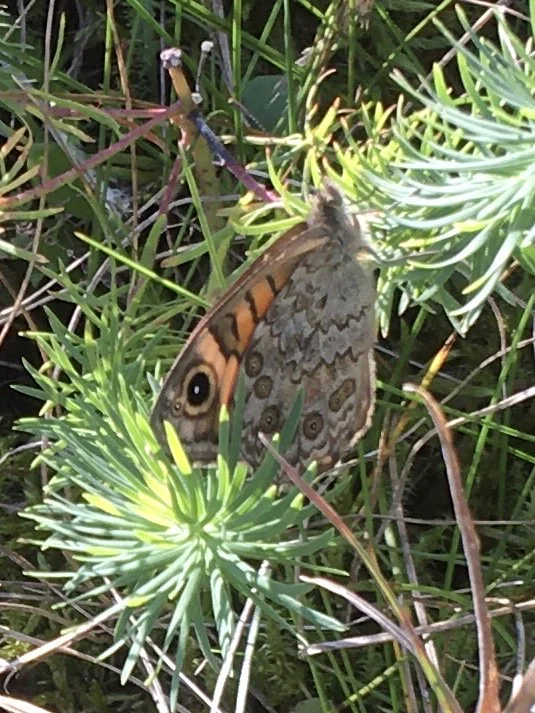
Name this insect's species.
Lasiommata megera (also Pararge megera)
